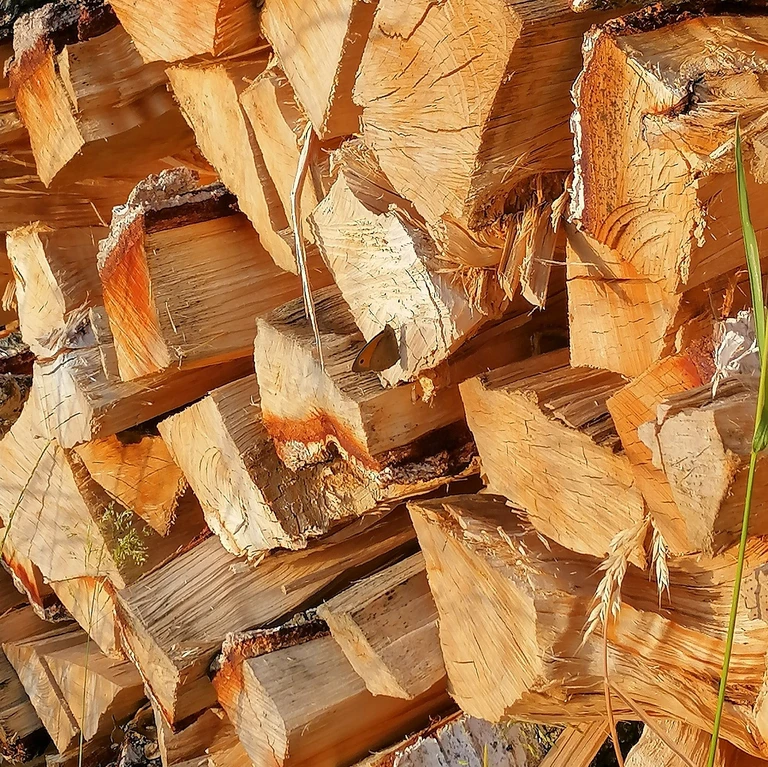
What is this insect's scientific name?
Maniola jurtina
